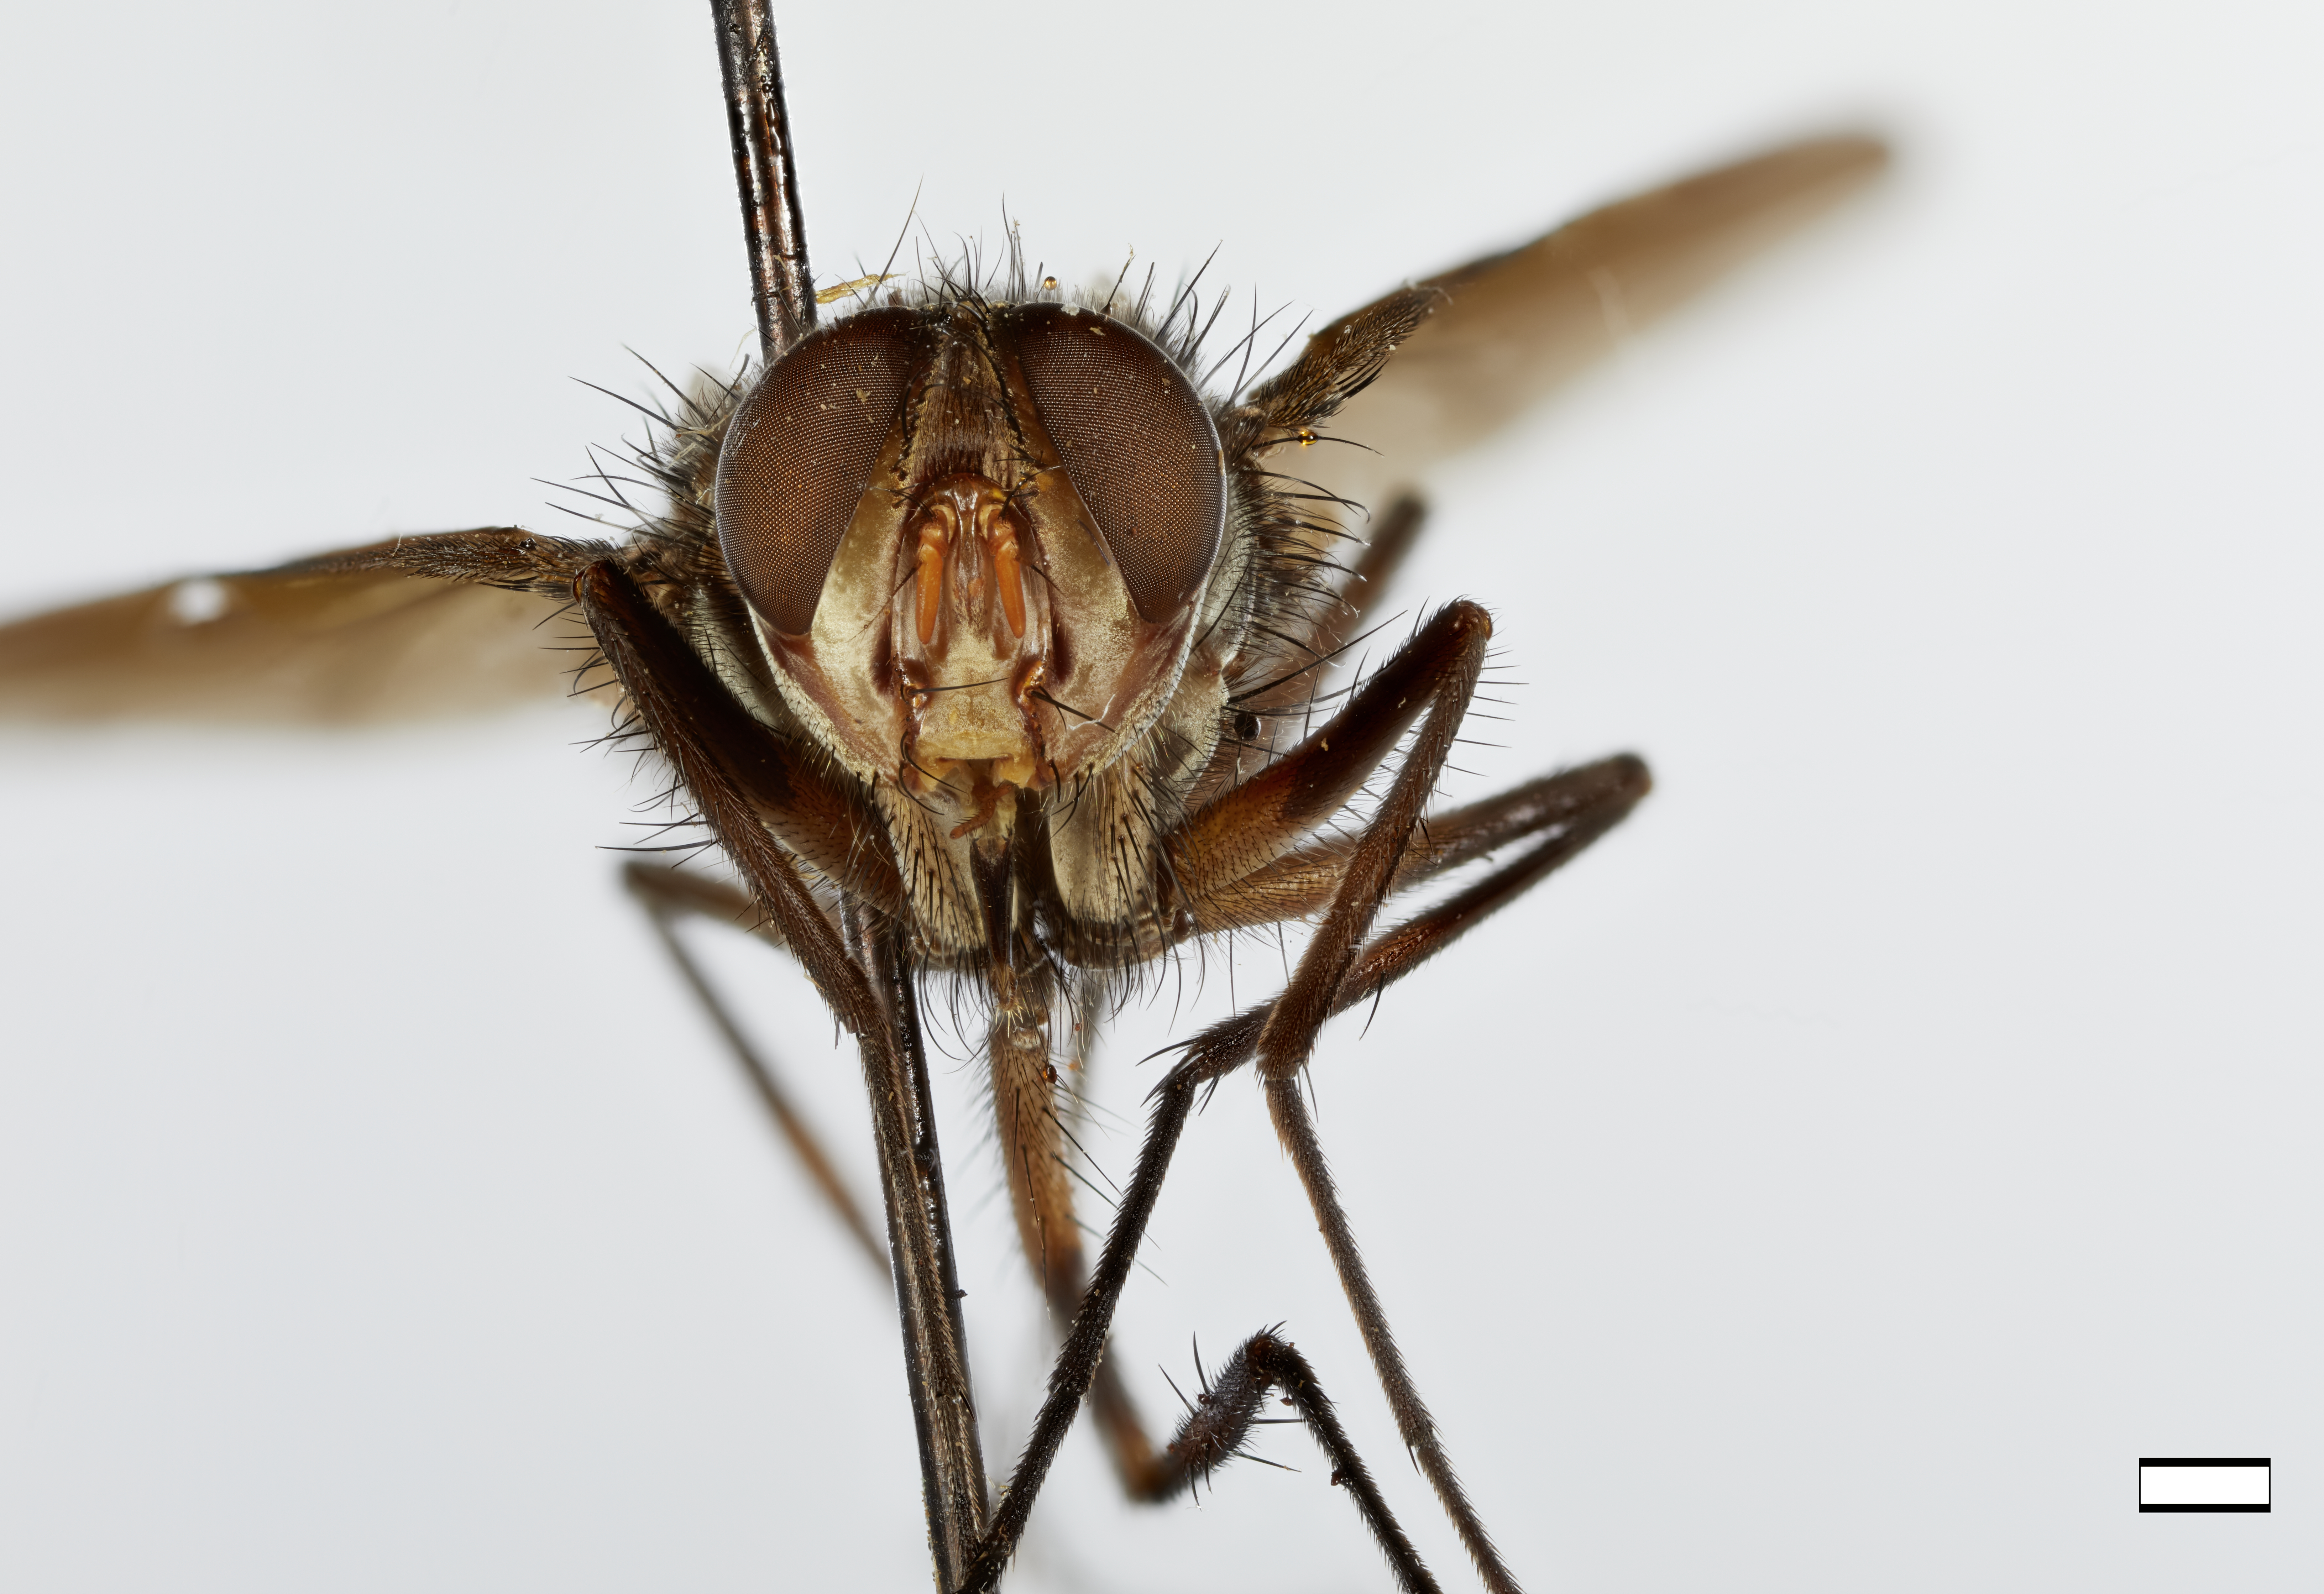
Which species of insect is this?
Platyrrhinodexia moyobambensis
